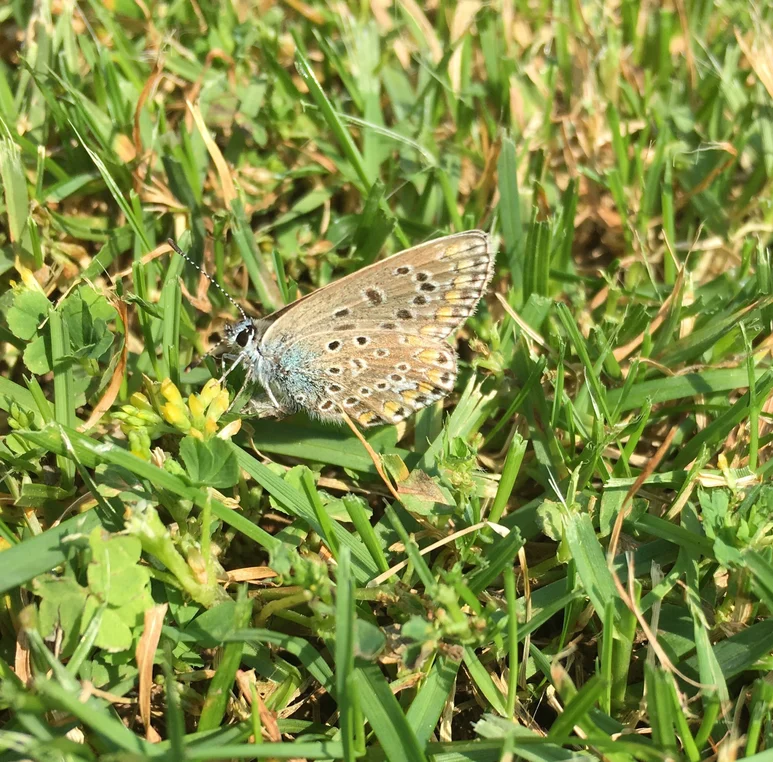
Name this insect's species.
Polyommatus icarus
